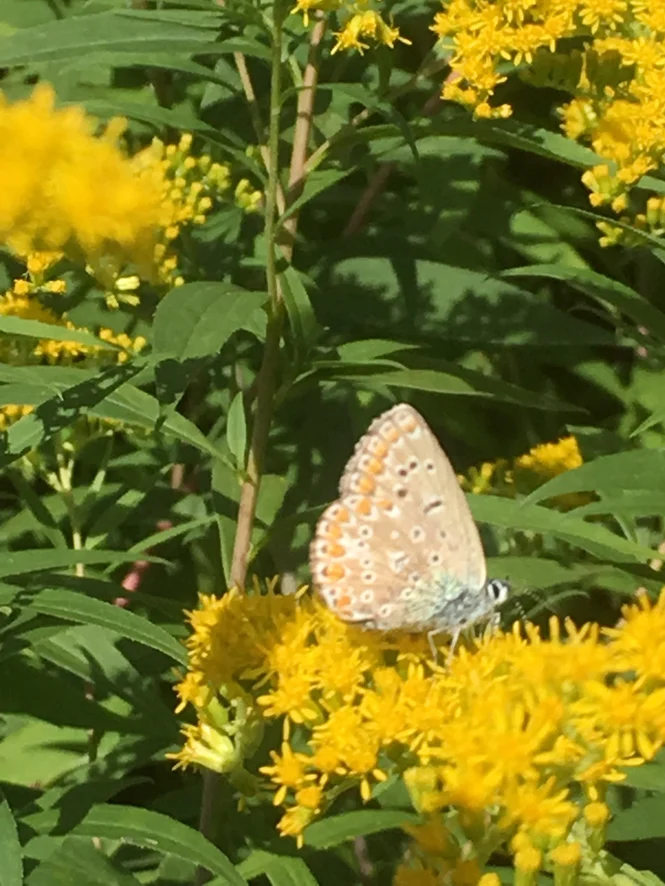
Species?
Polyommatus icarus
